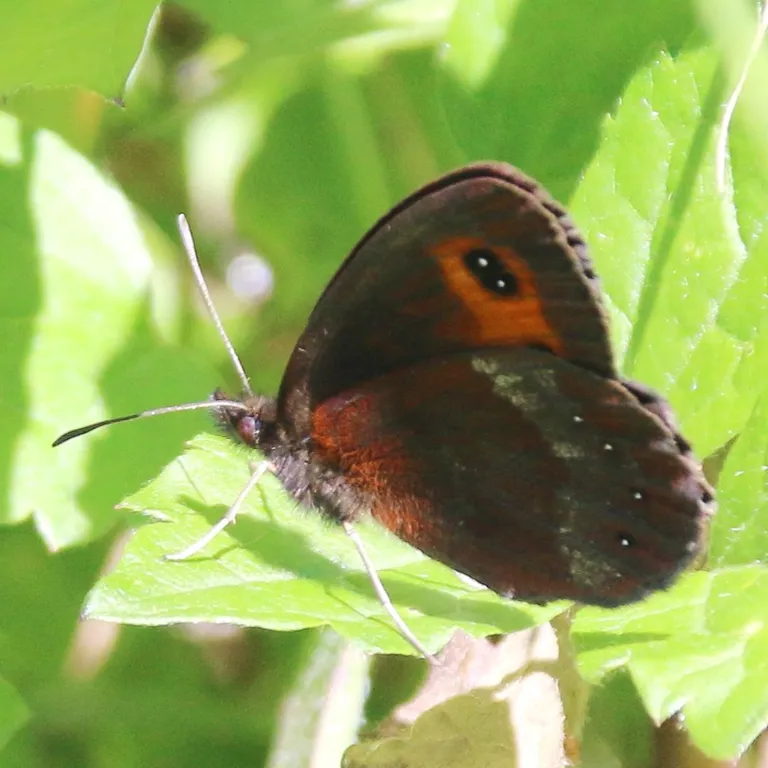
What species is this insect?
Erebia aethiops
